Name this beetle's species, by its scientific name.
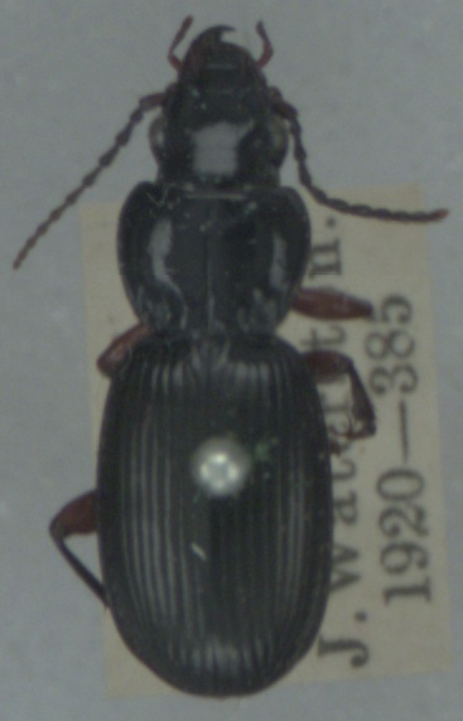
Pterostichus madidus
